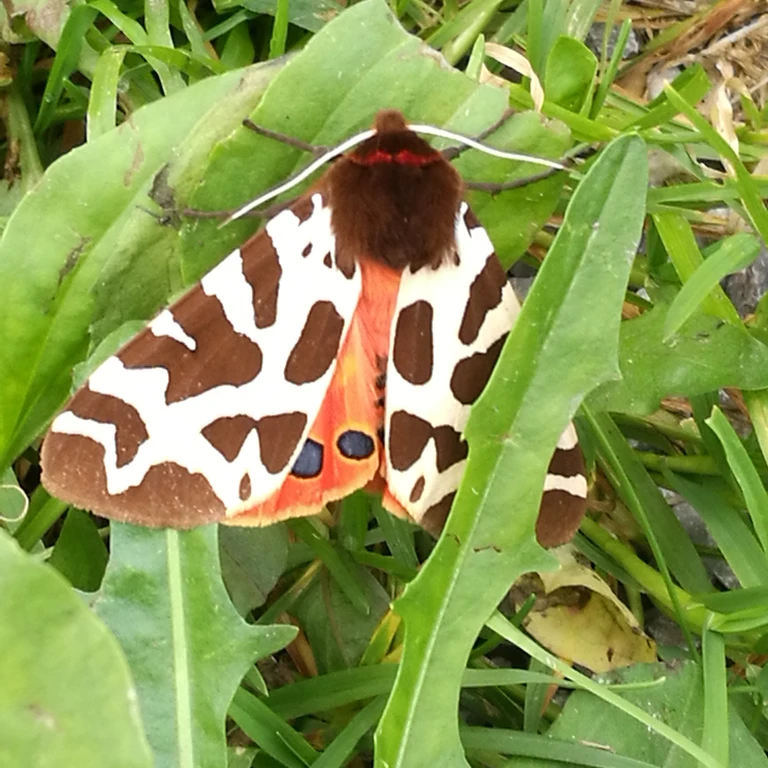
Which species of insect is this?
Arctia caja
